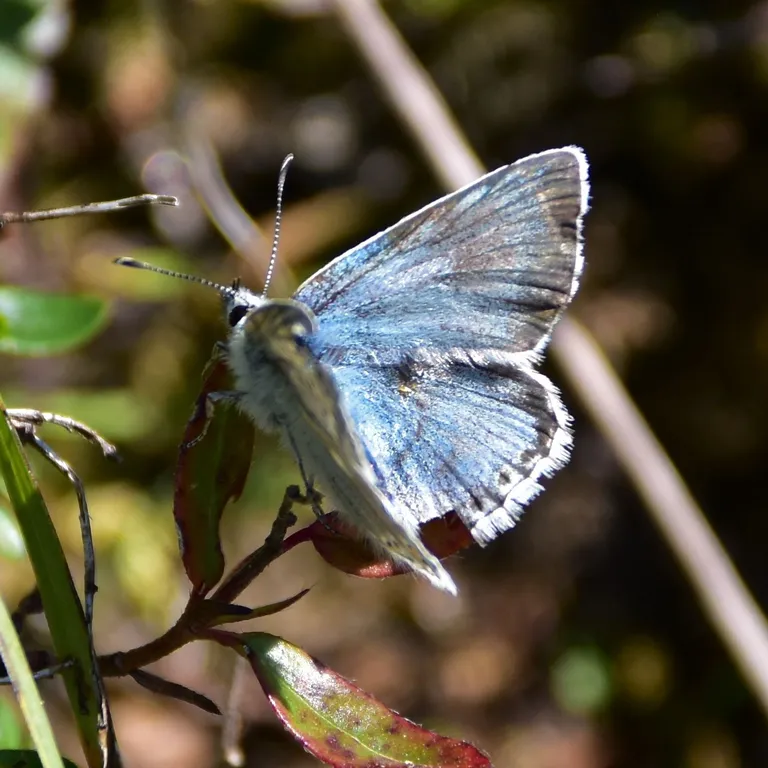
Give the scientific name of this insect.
Lysandra coridon
